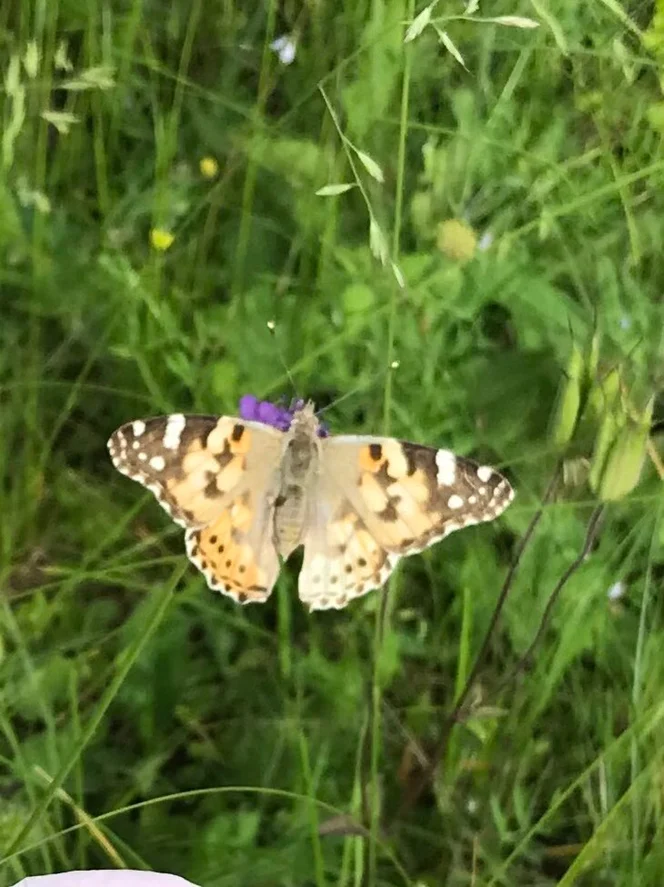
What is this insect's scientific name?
Vanessa cardui
